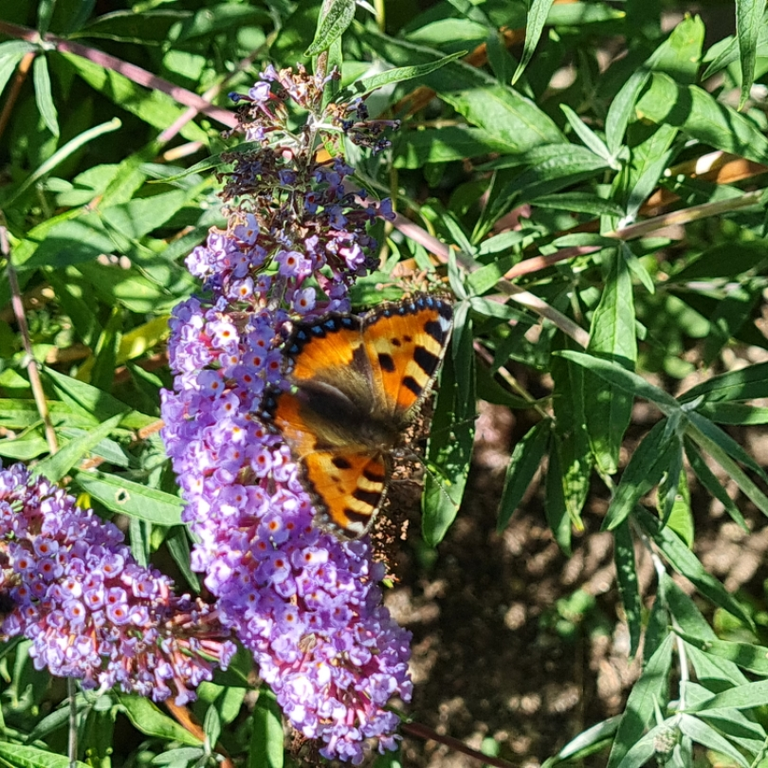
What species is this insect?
Aglais urticae
